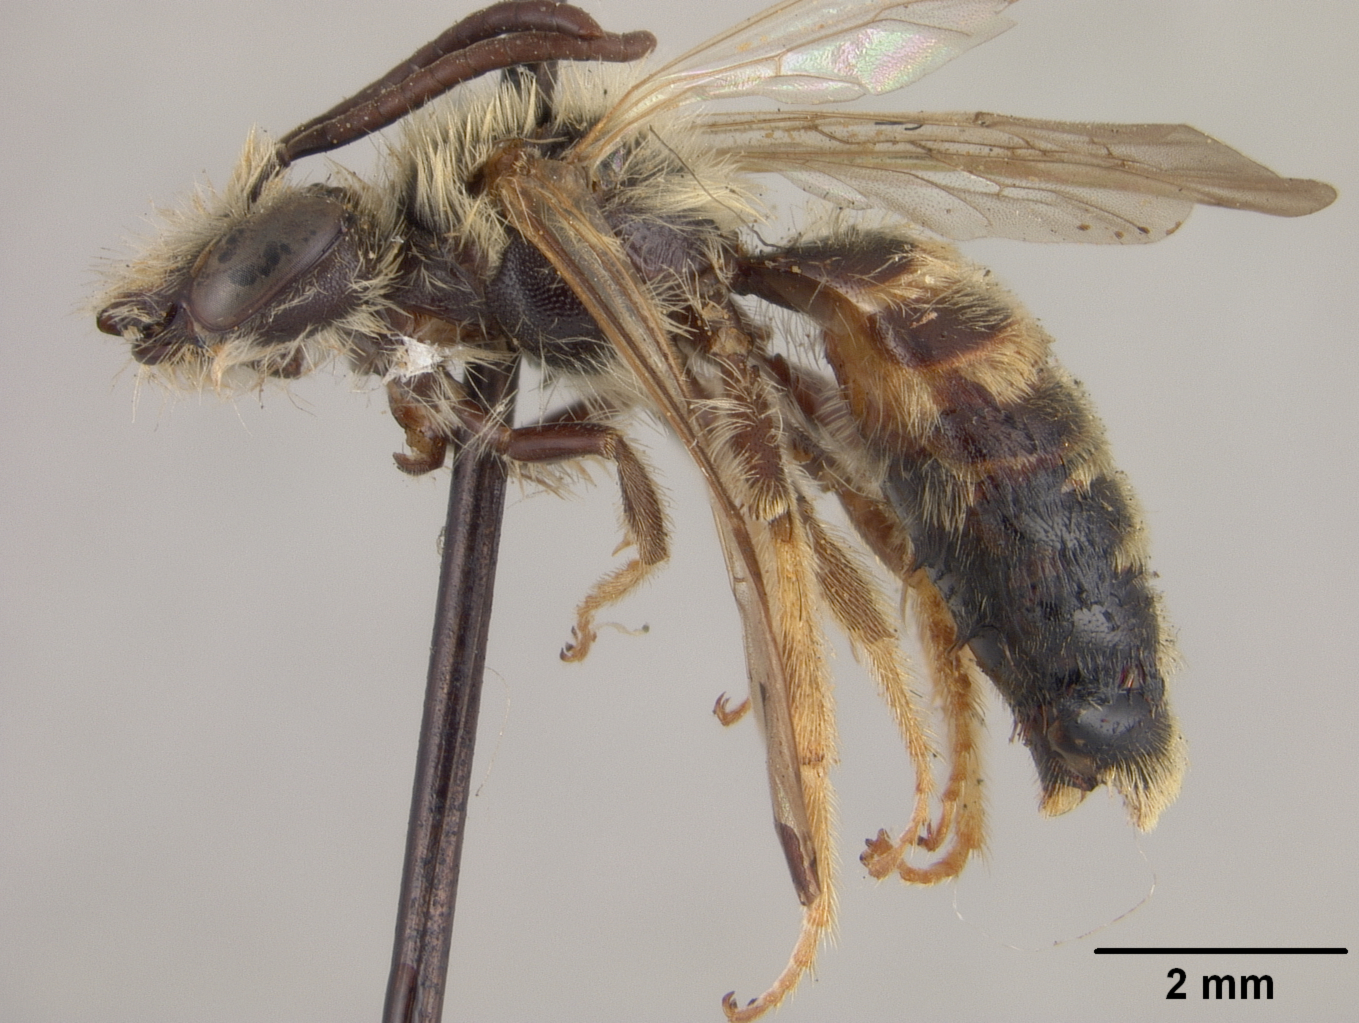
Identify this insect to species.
Andrena aureocincta
